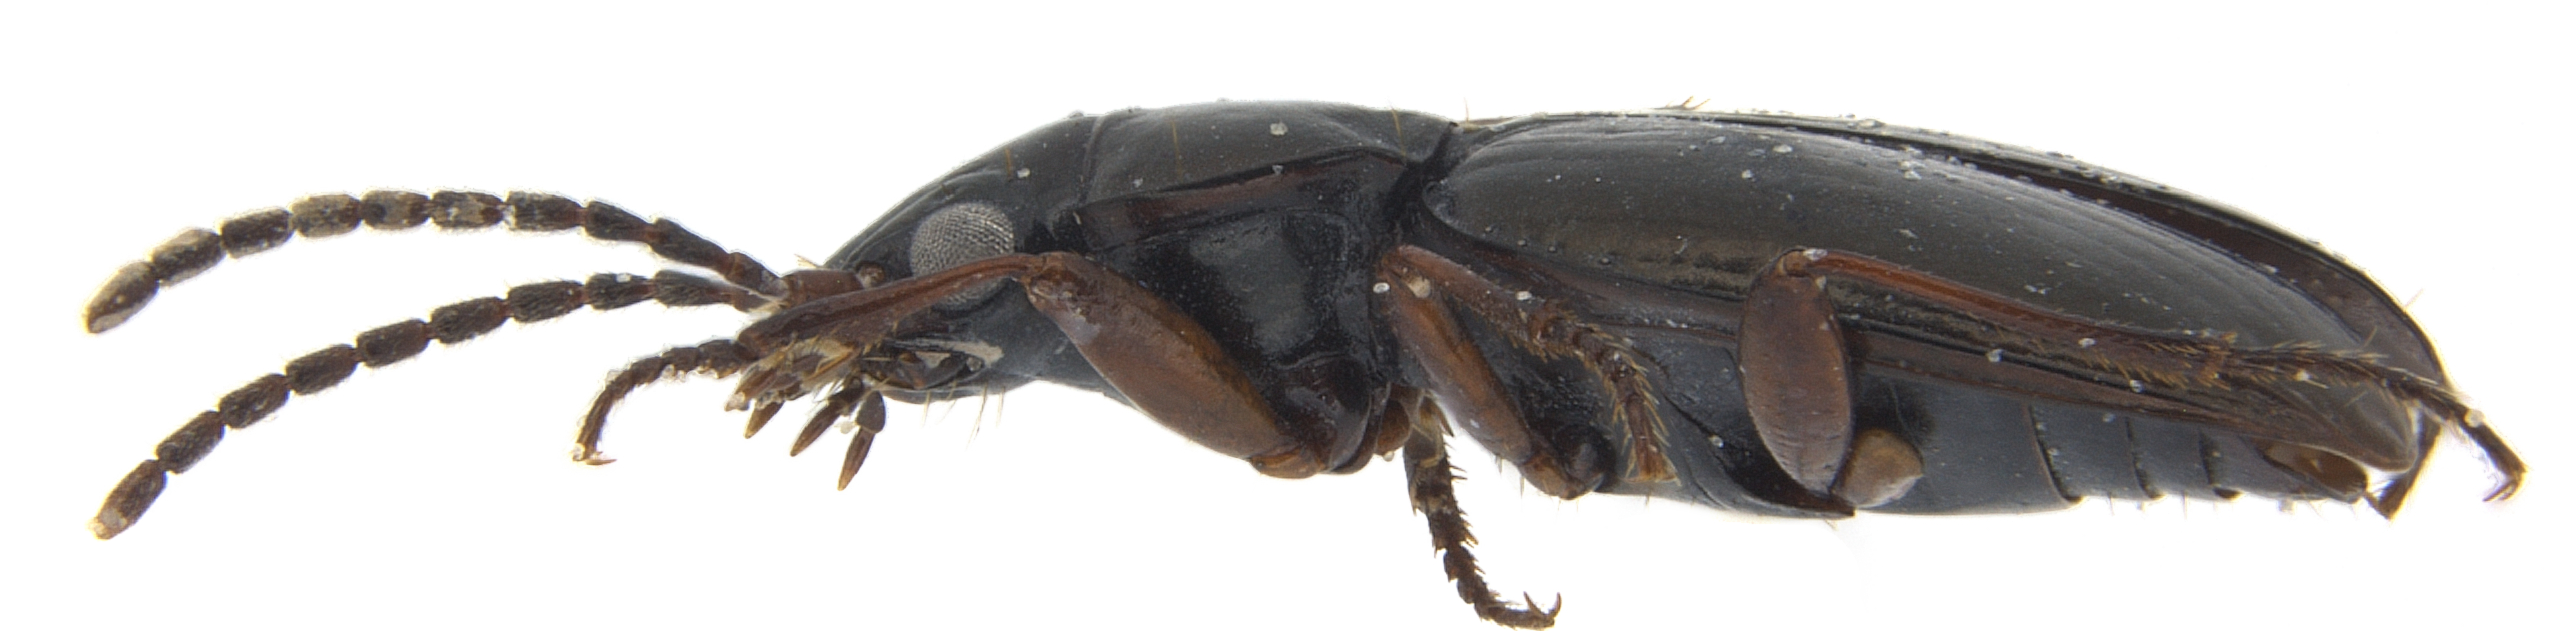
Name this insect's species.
Trechisibus antarcticus
